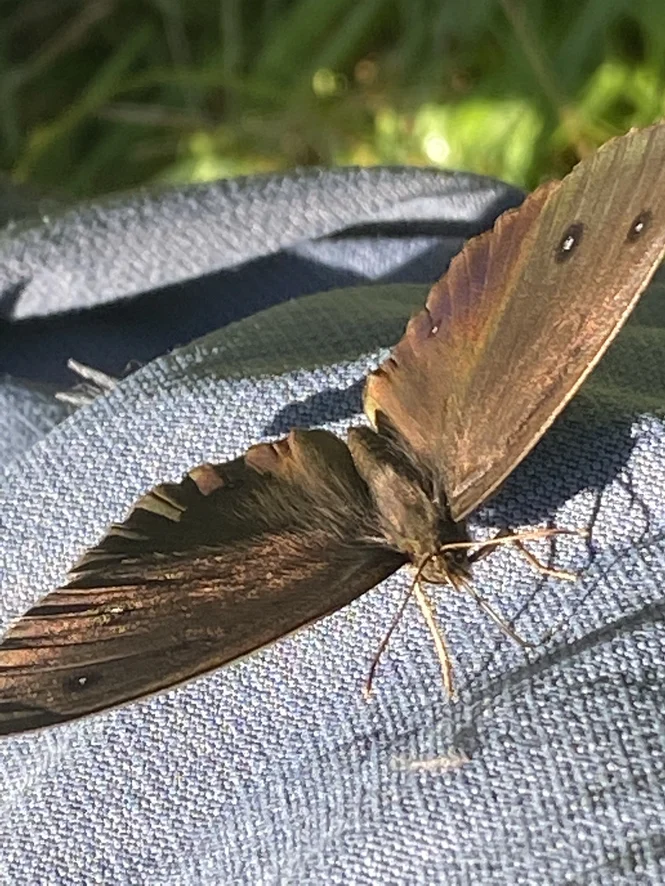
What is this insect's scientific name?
Minois dryas
